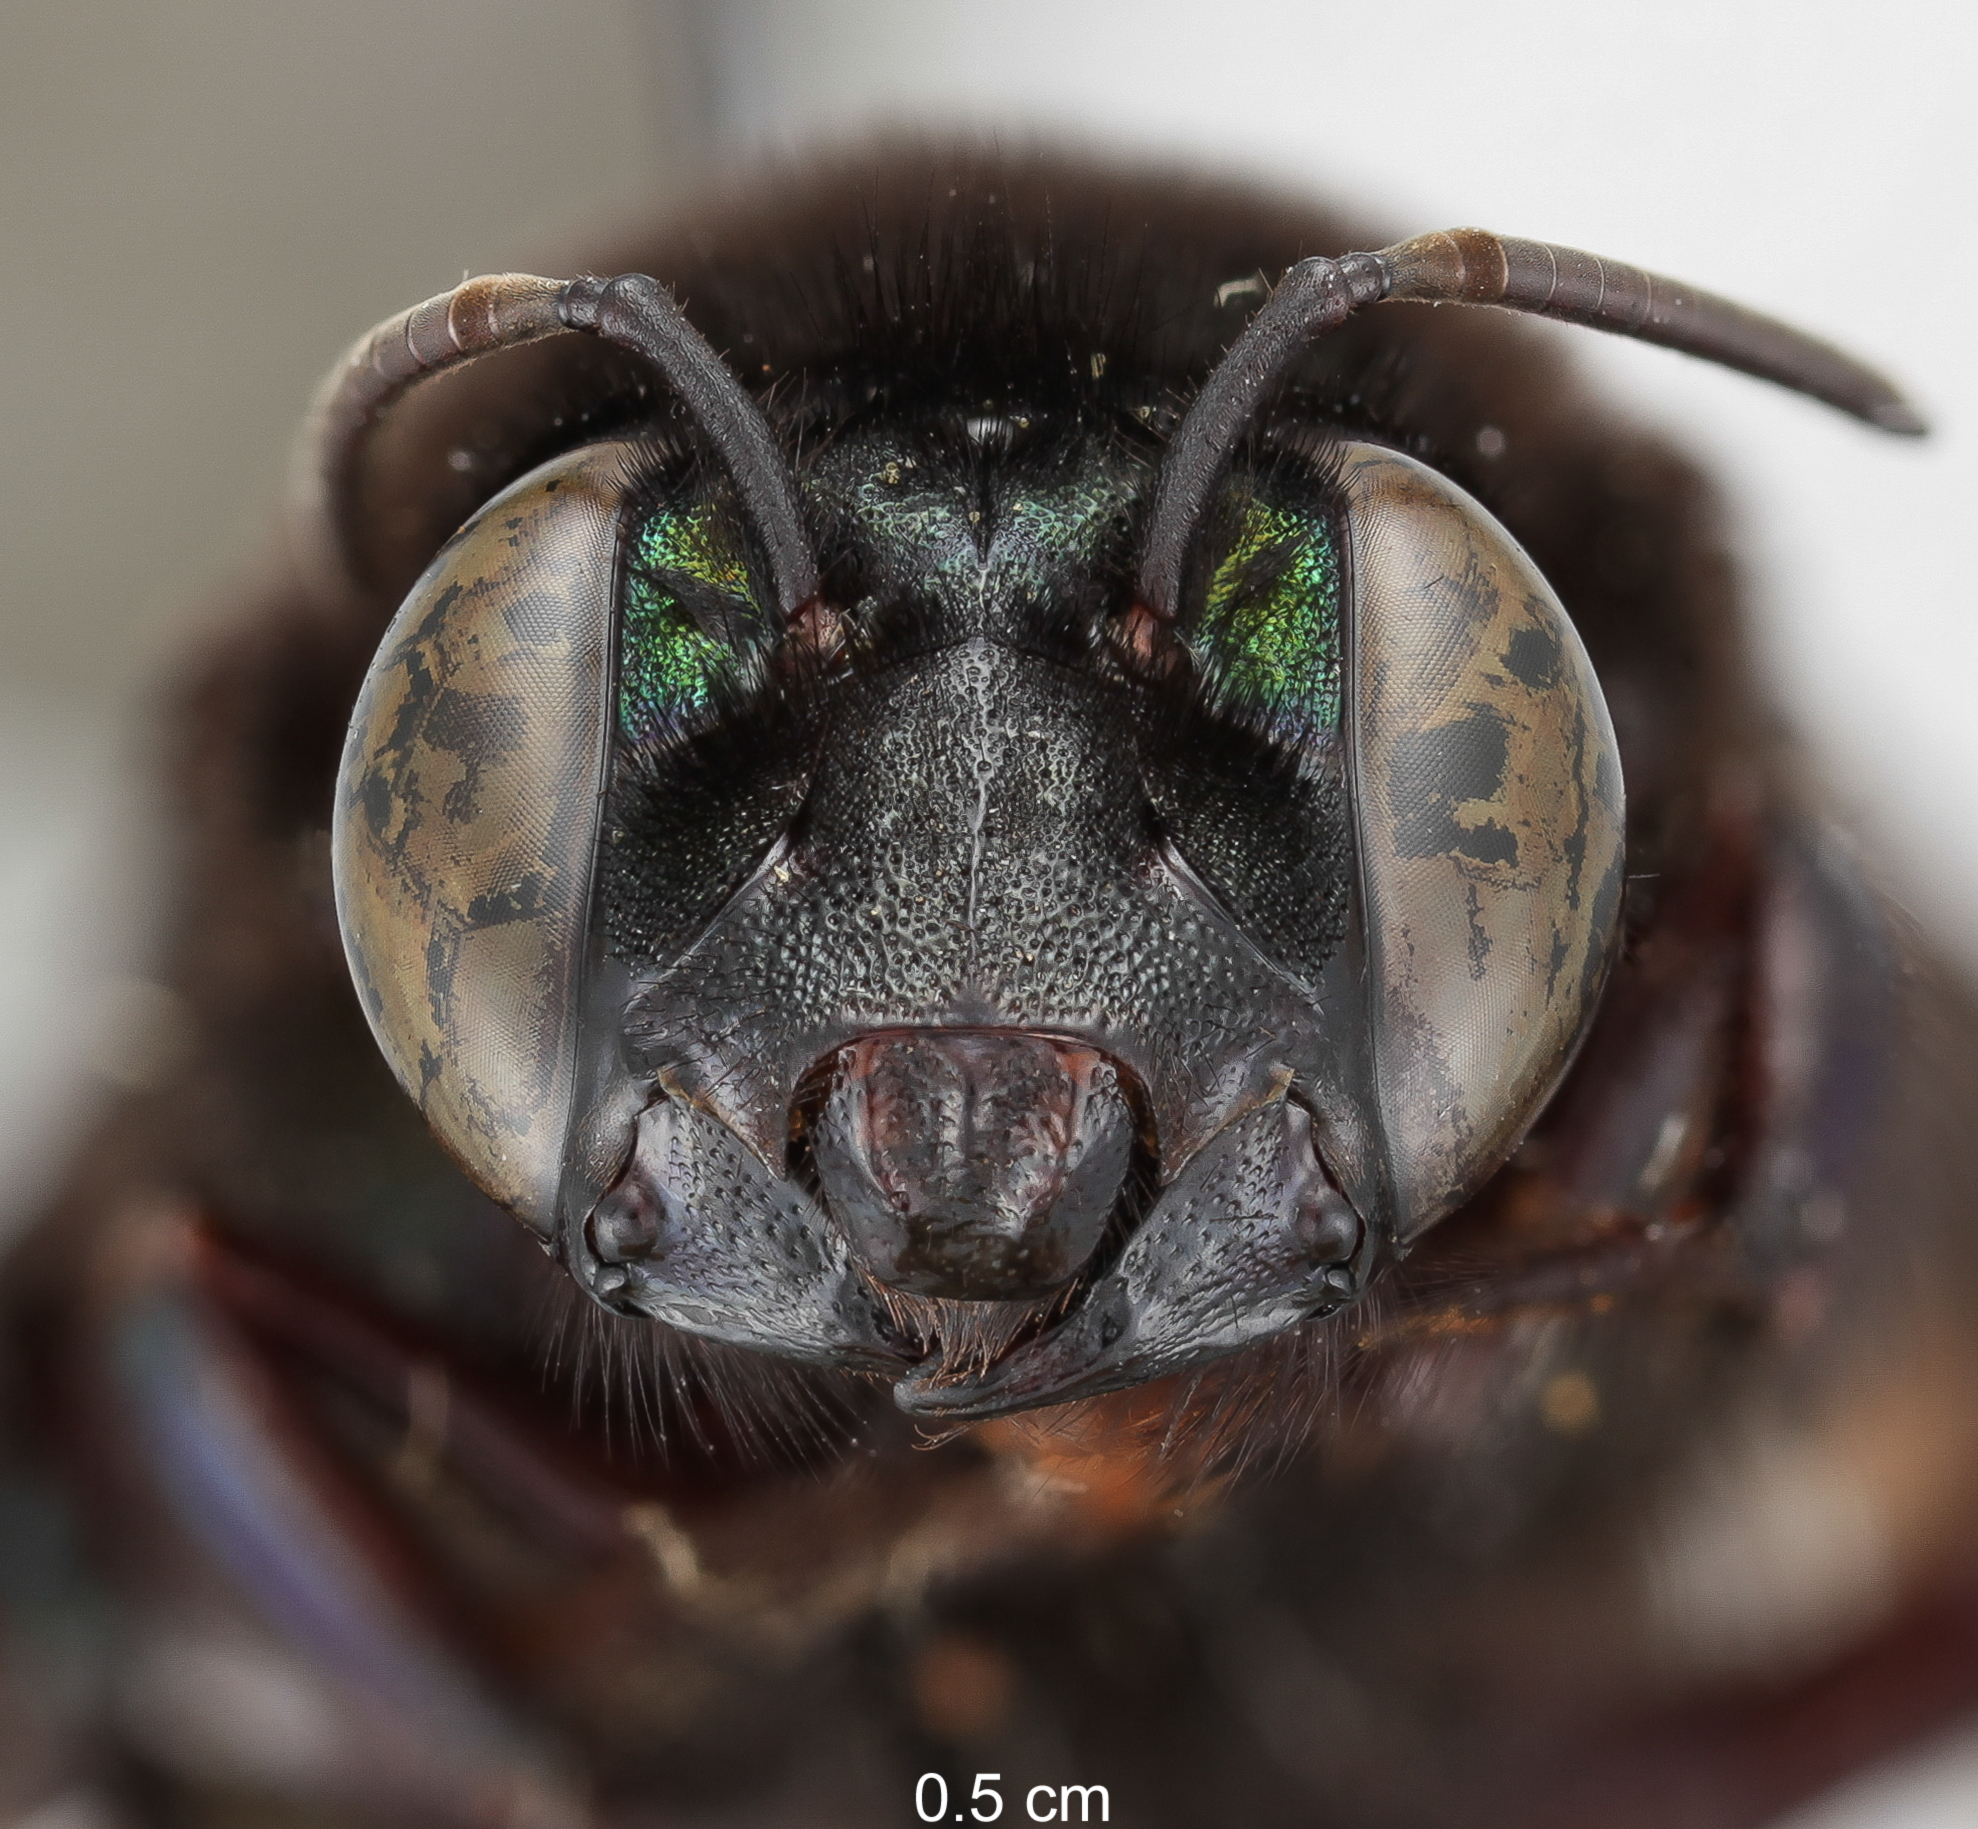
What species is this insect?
Eufriesea ornata
